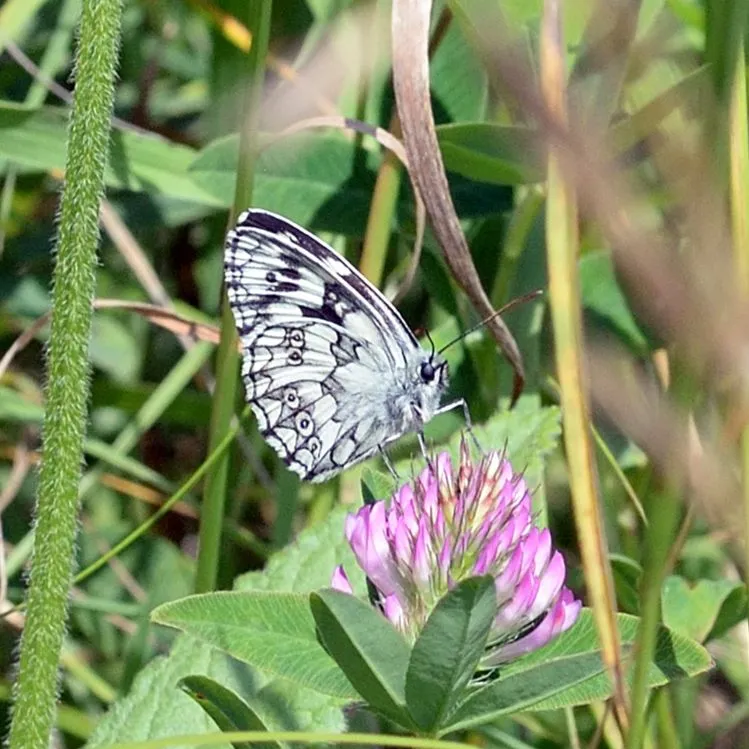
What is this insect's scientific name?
Melanargia galathea
